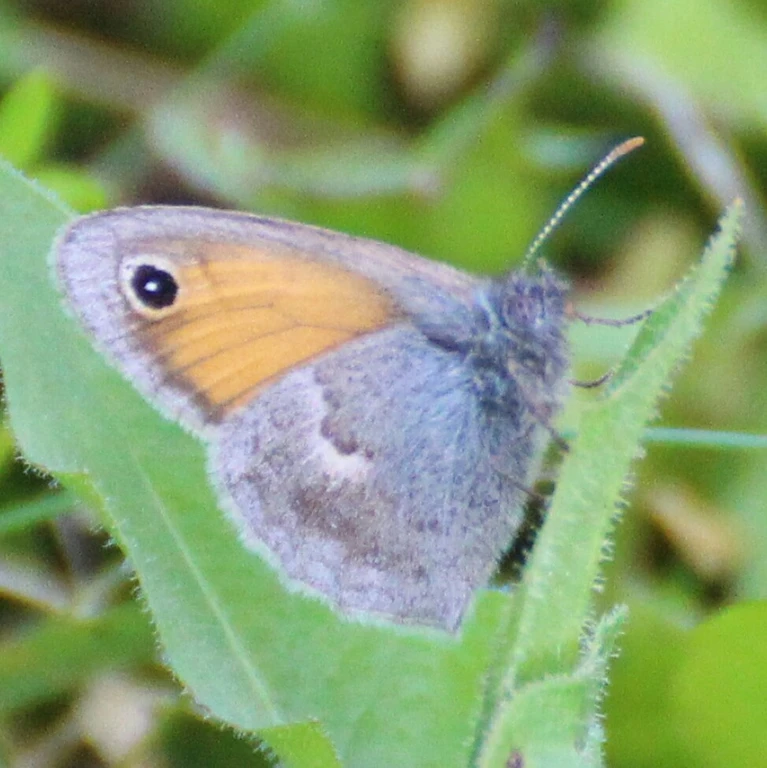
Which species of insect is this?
Coenonympha pamphilus
